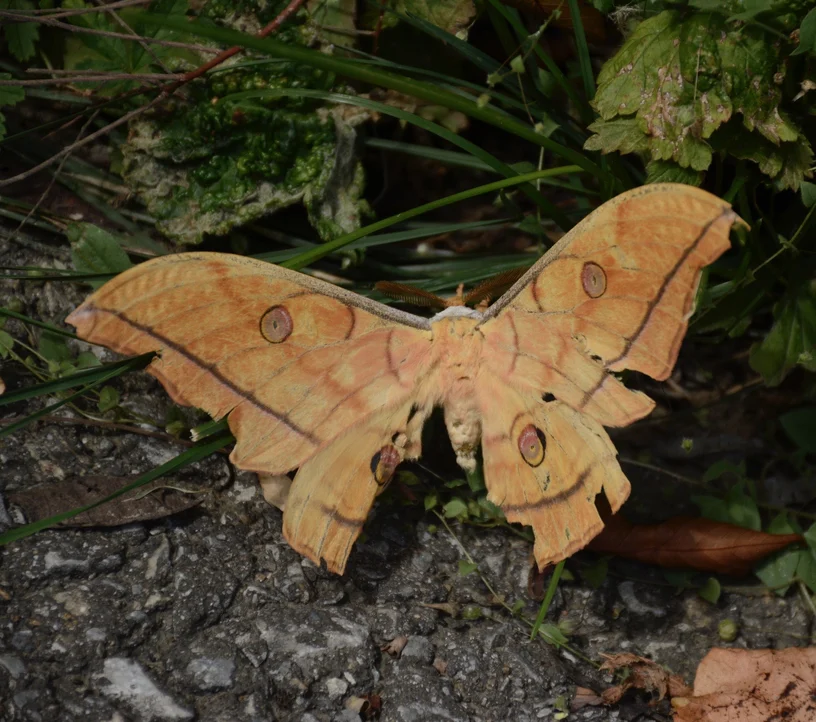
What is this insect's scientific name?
Antheraea yamamai
